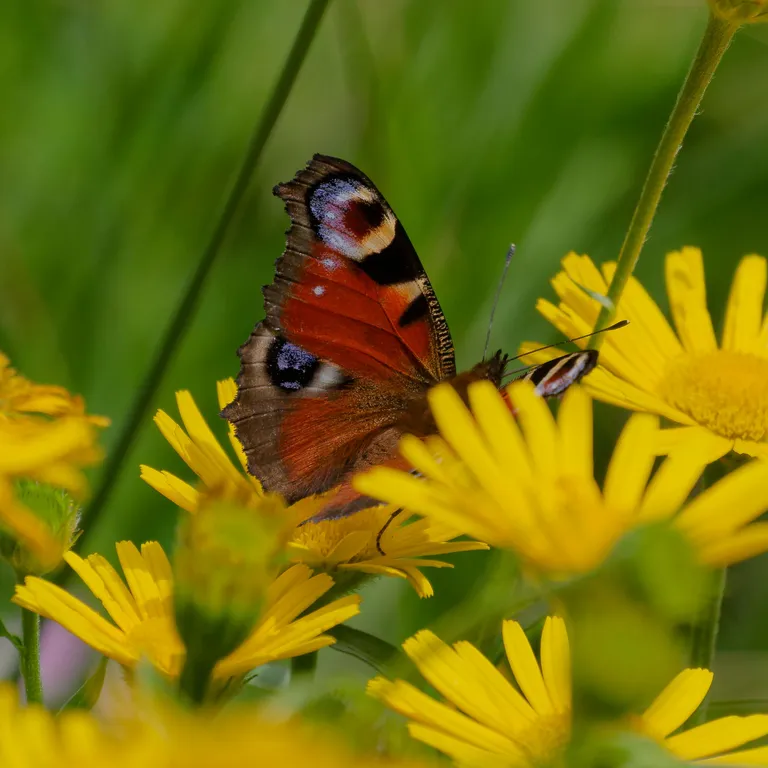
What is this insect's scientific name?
Aglais io
